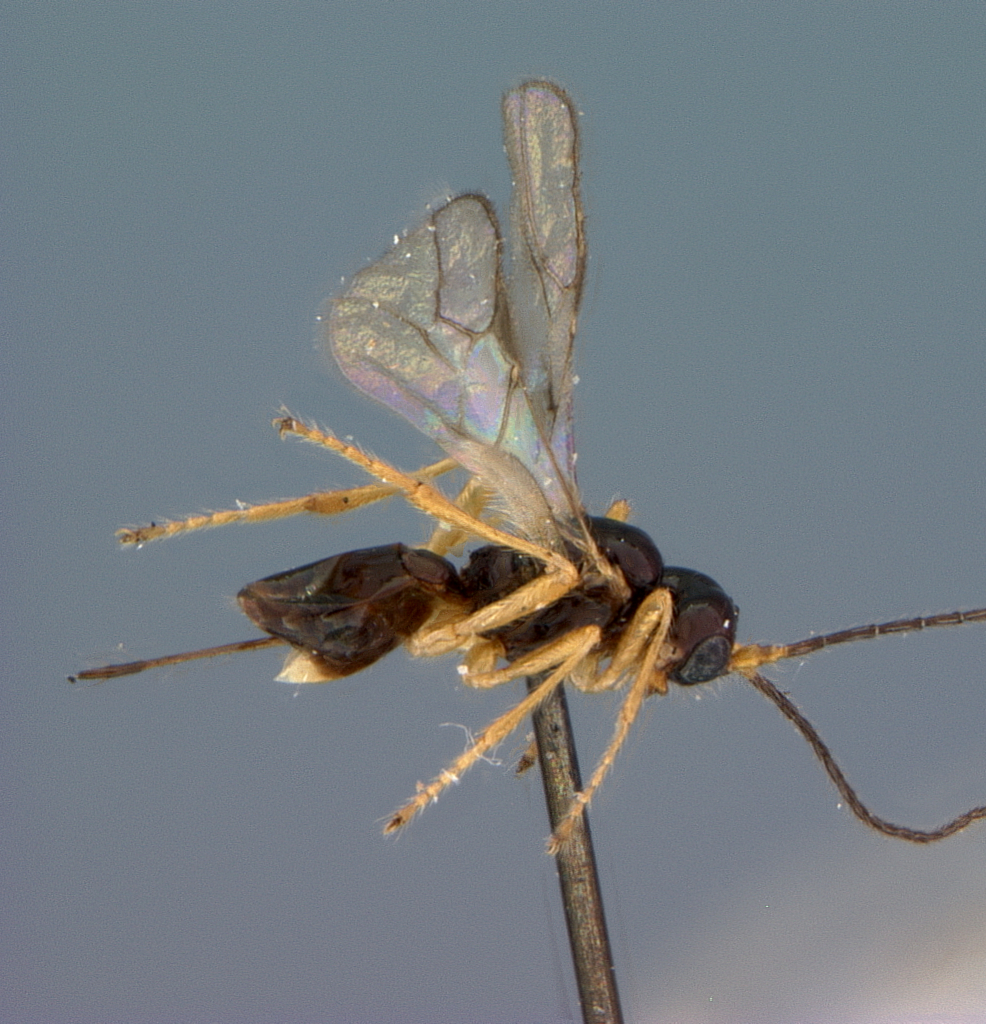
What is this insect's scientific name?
Aphaereta ithacensis
